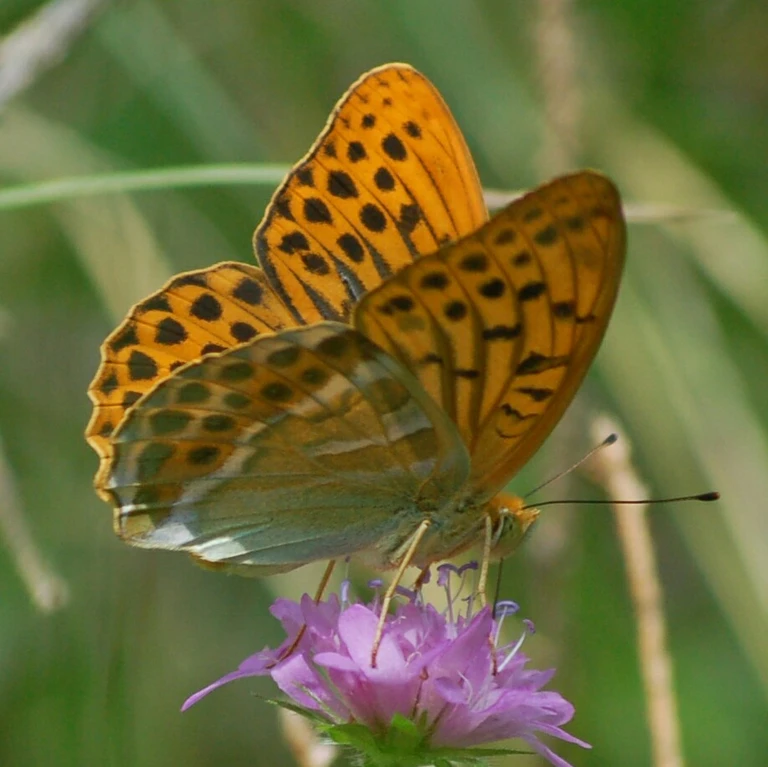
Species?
Argynnis paphia
